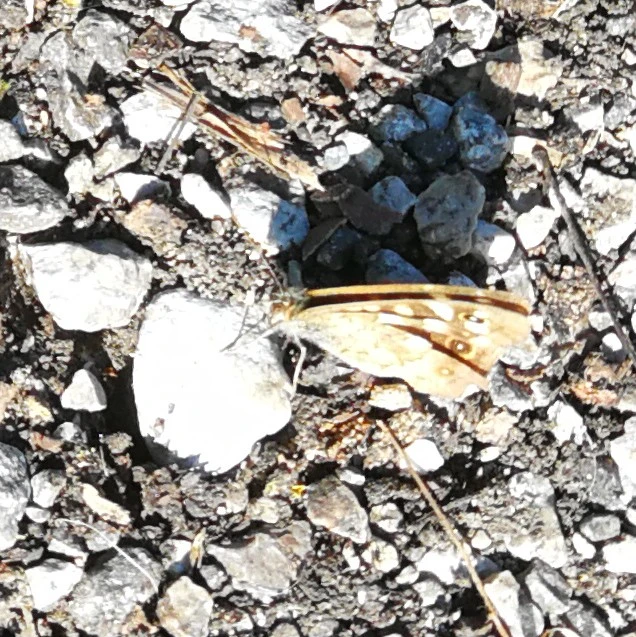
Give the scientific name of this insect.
Pararge aegeria
